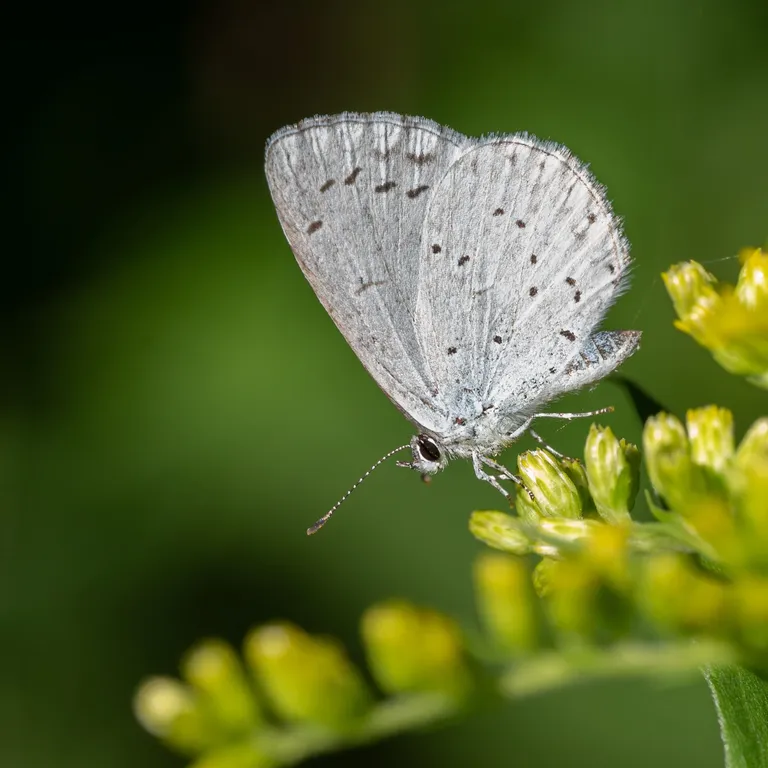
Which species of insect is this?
Celastrina argiolus
